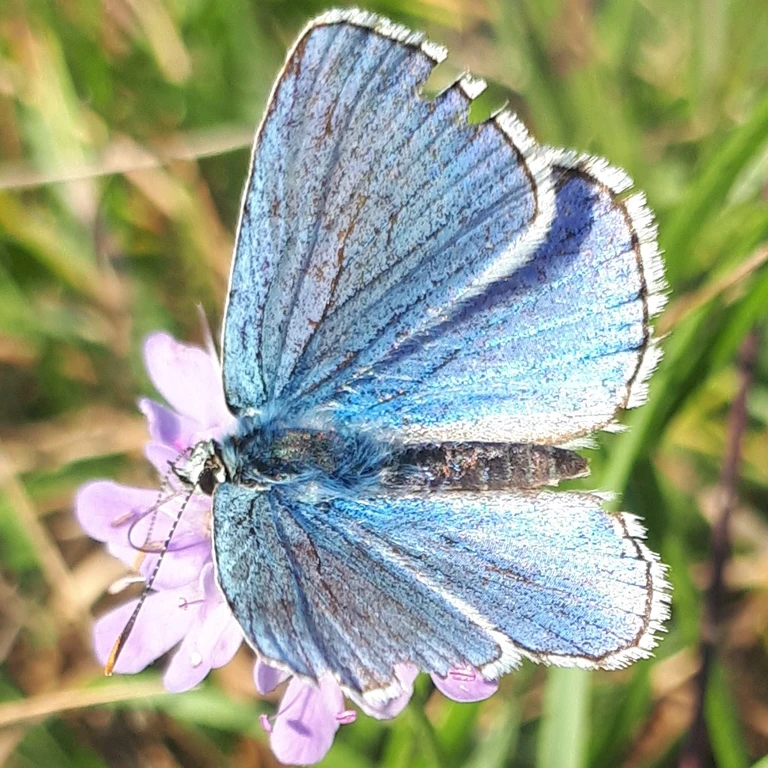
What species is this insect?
Lysandra bellargus
